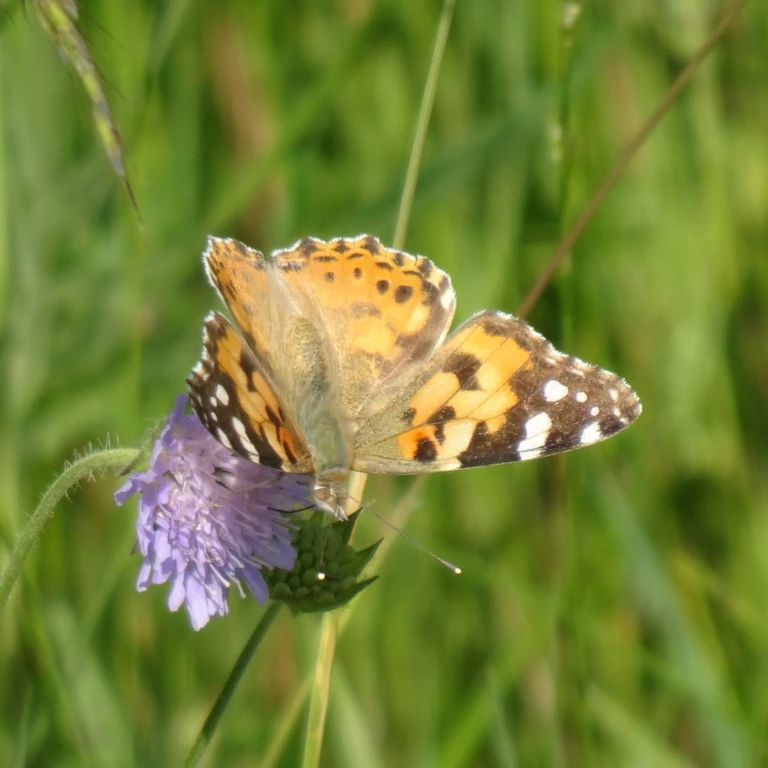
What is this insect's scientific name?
Vanessa cardui
